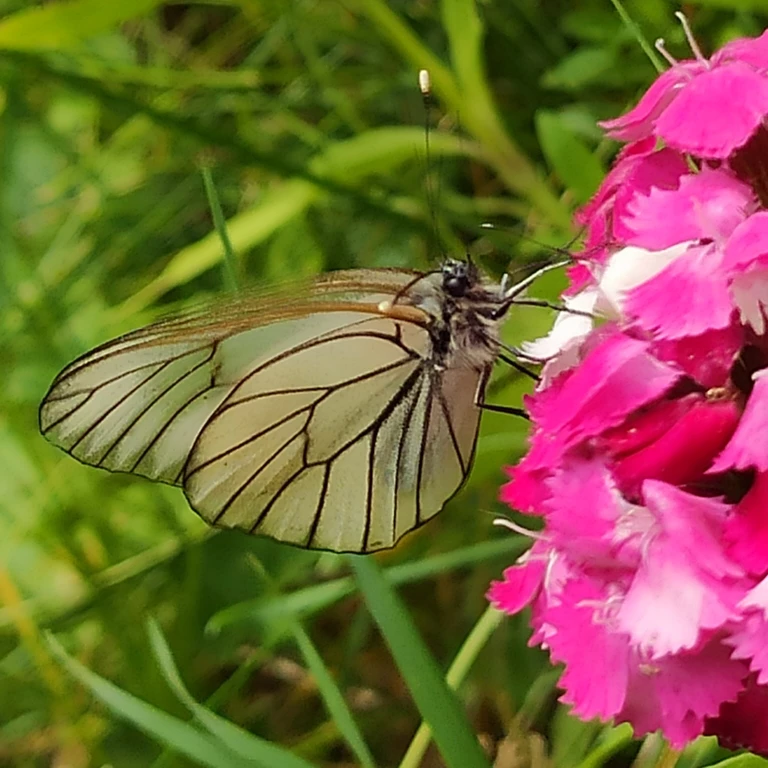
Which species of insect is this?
Aporia crataegi
